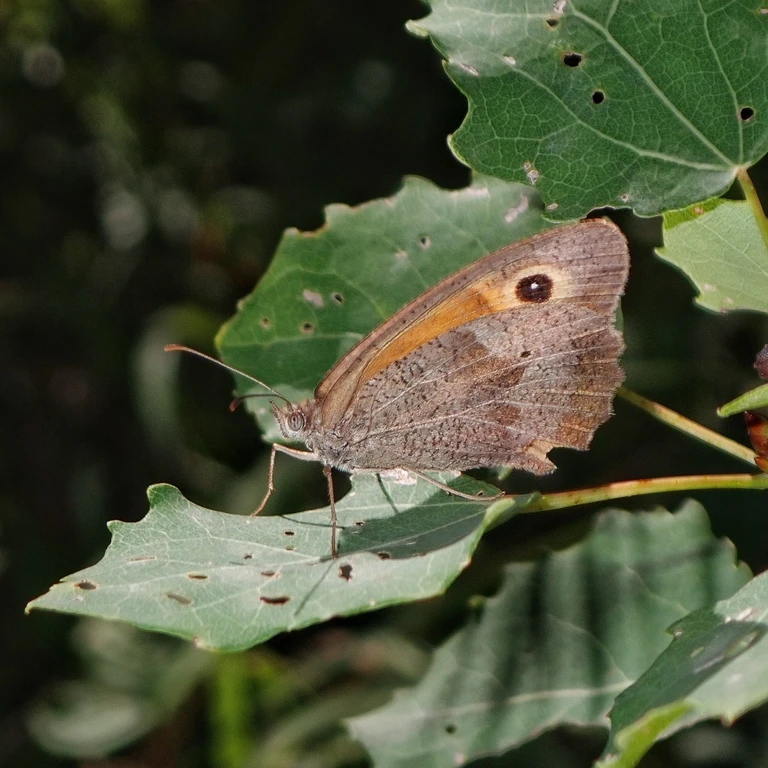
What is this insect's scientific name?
Maniola jurtina
